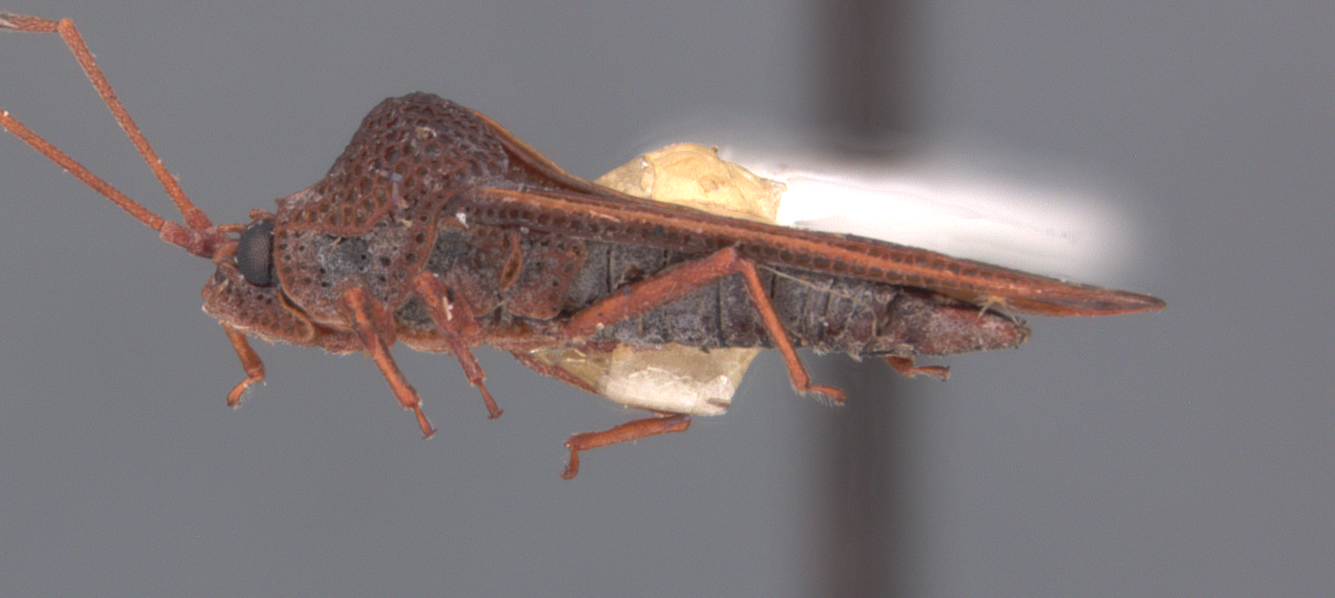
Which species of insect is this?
Cysteochila nativa
